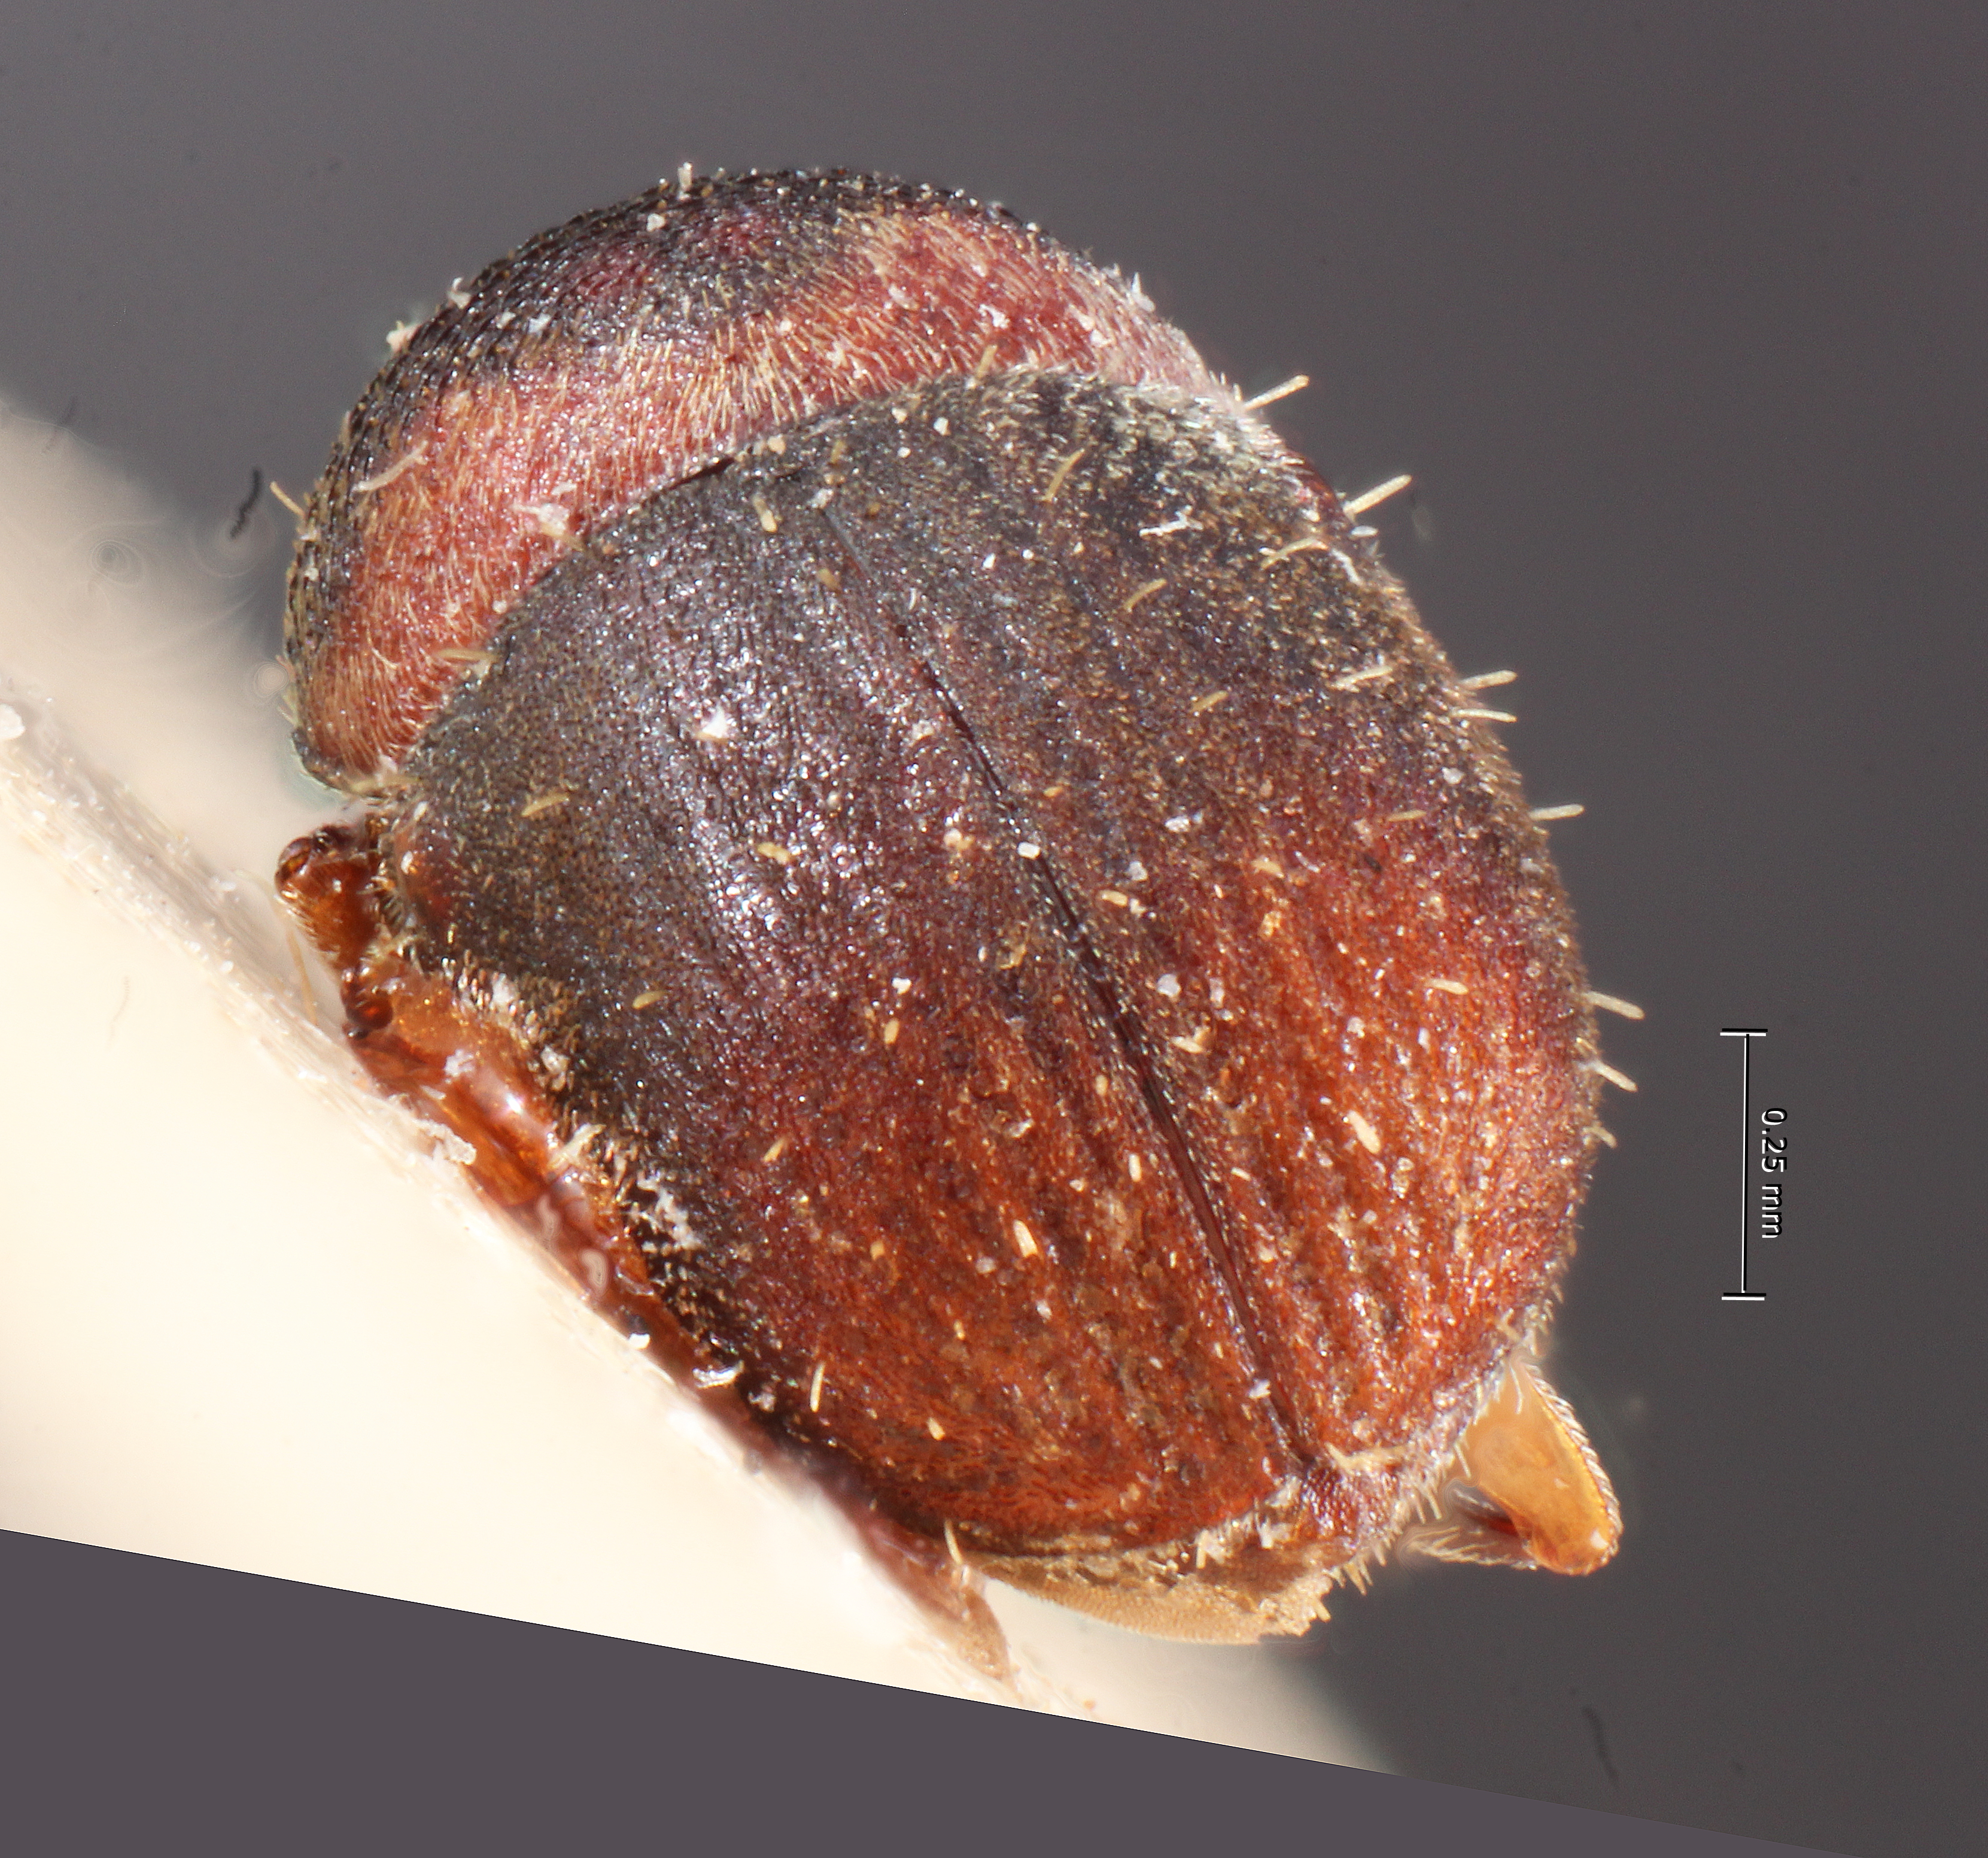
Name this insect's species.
Problechilus bicolor
